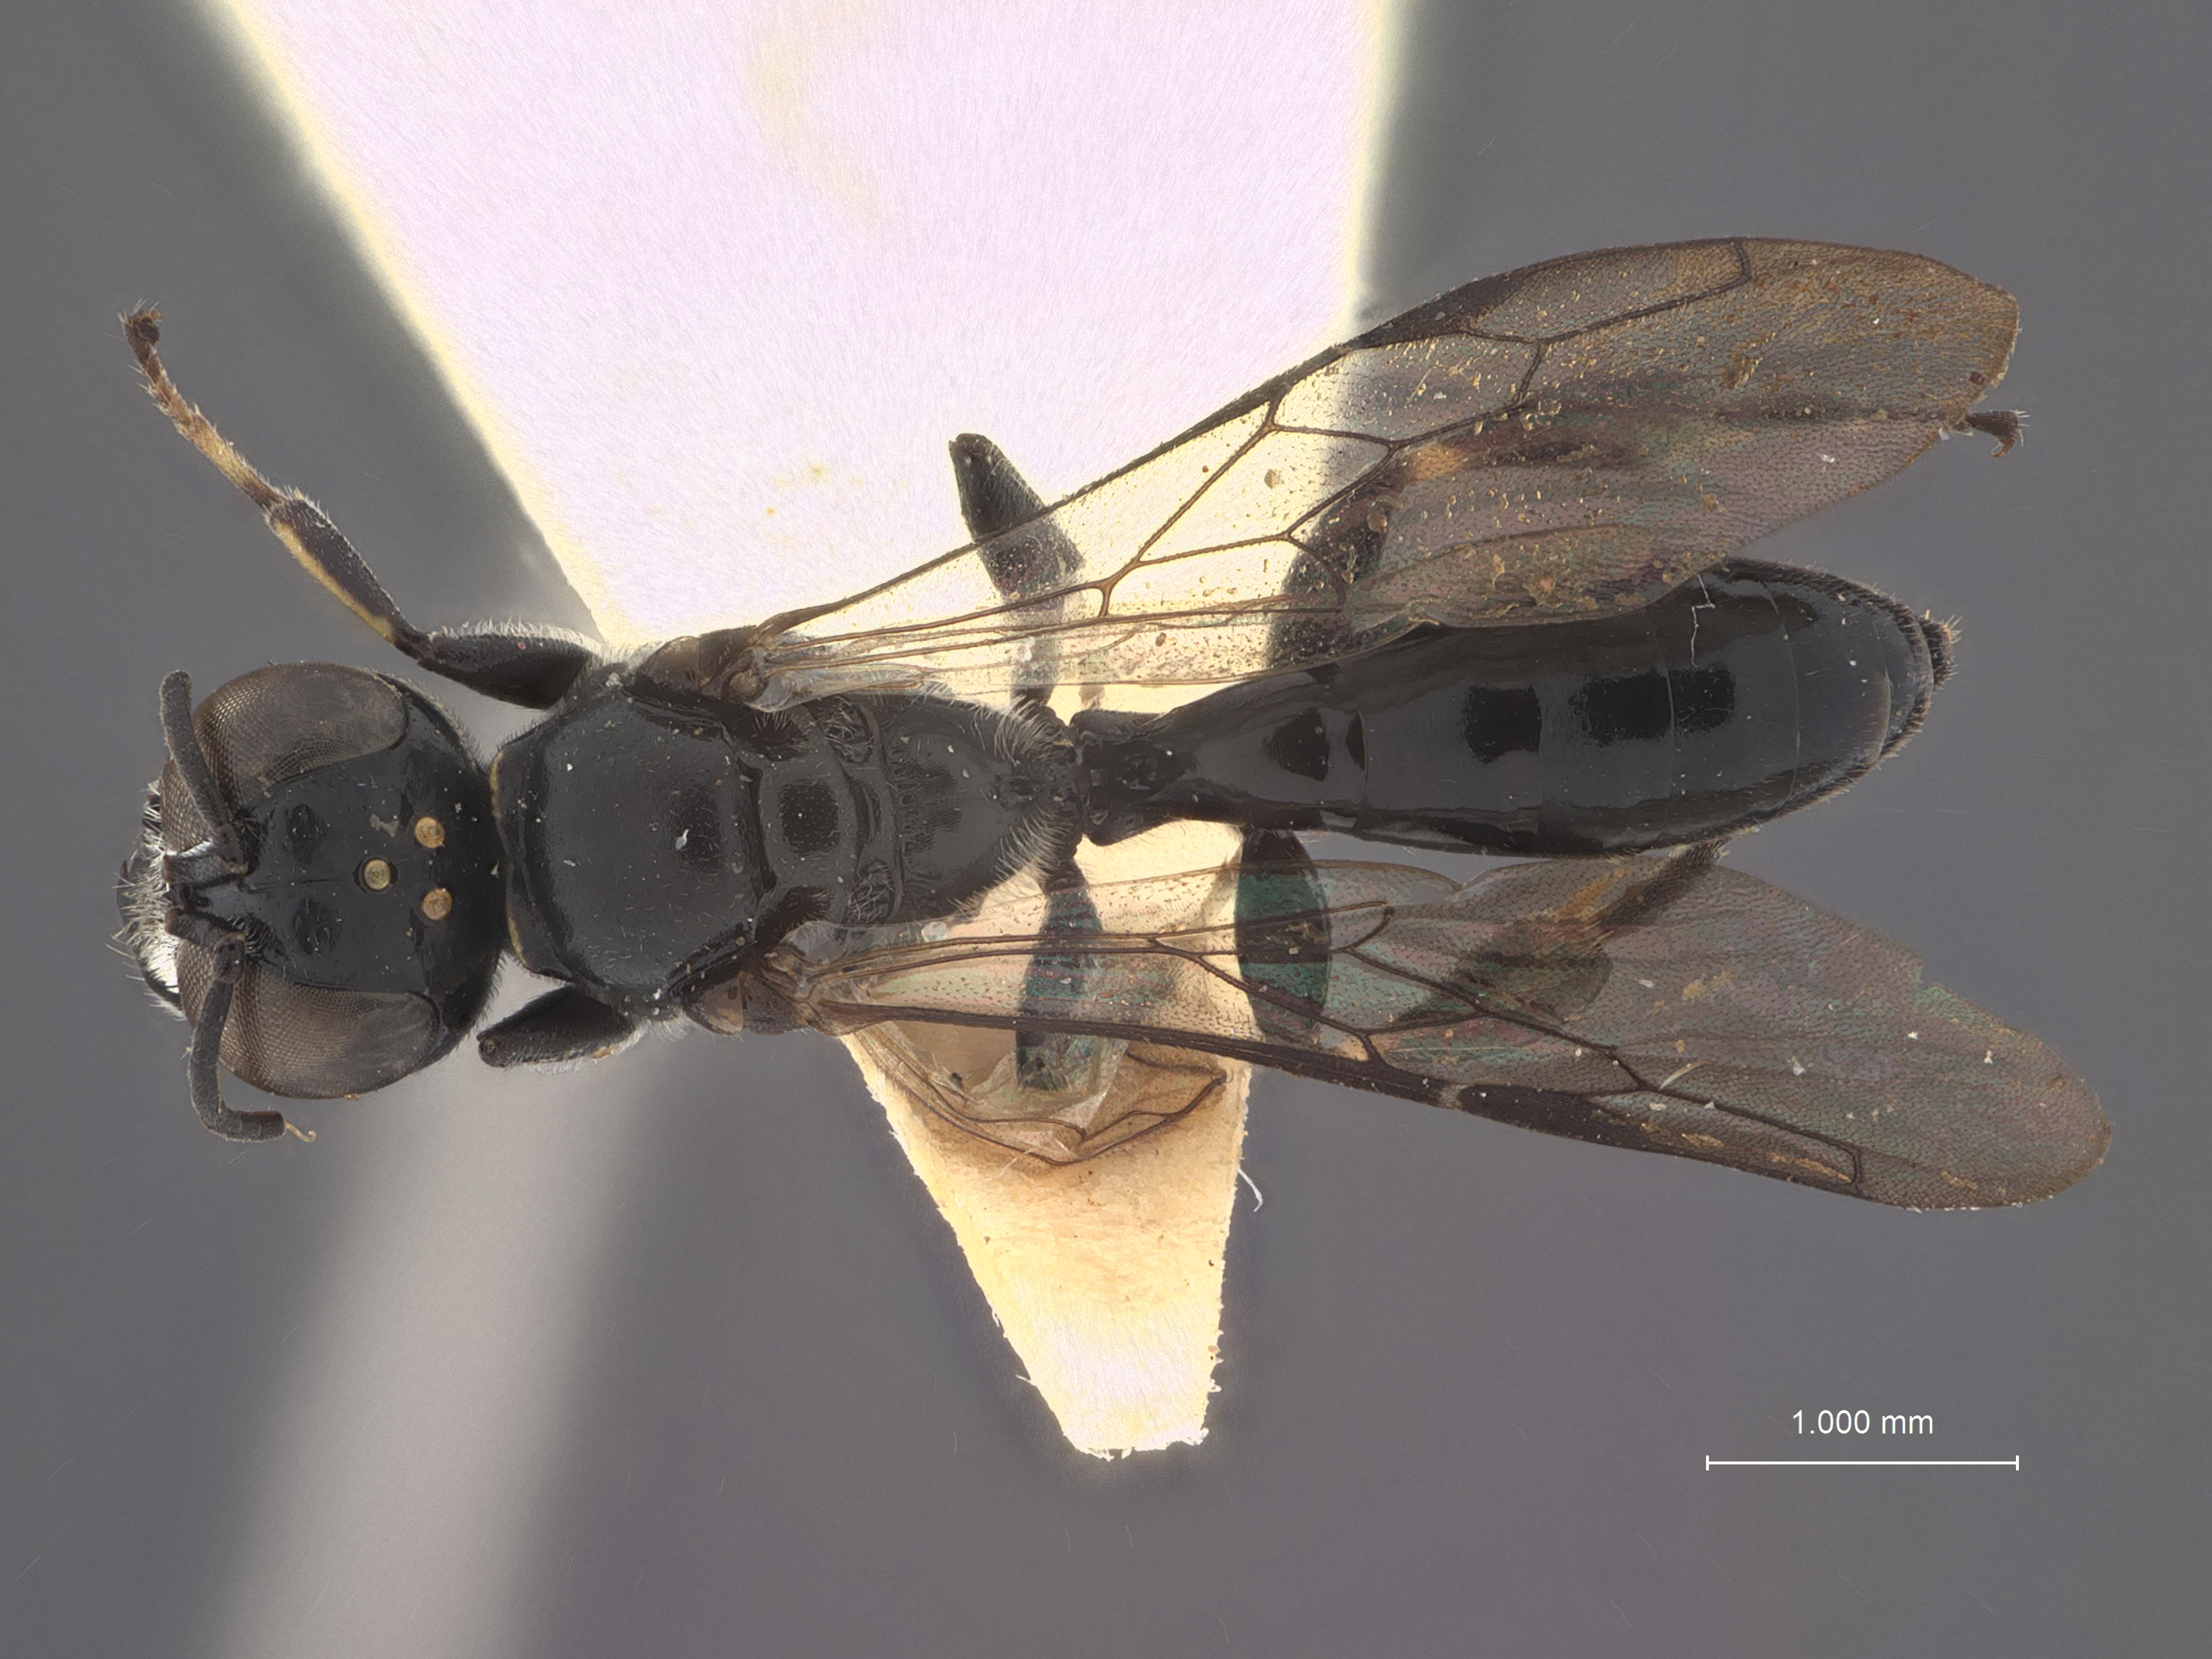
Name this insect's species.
Crossocerus tsuifengensis
